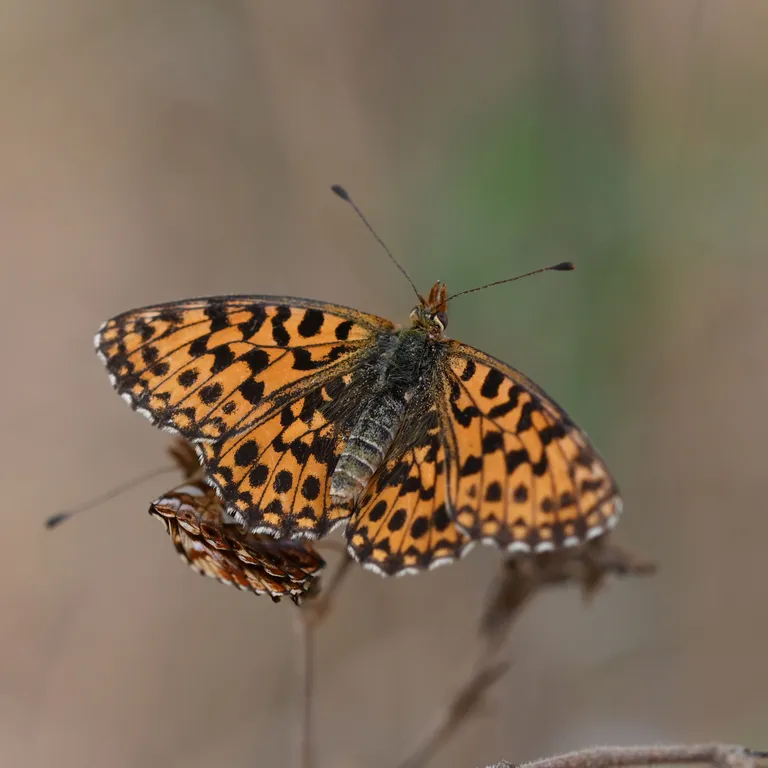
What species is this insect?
Boloria dia
